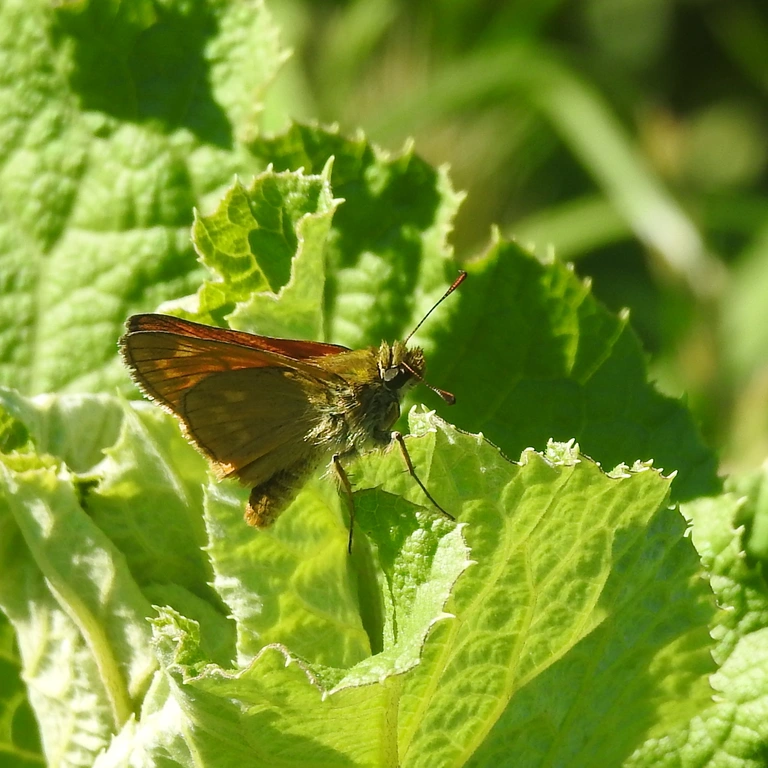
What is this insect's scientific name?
Ochlodes sylvanus (also Ochlodes venata)
